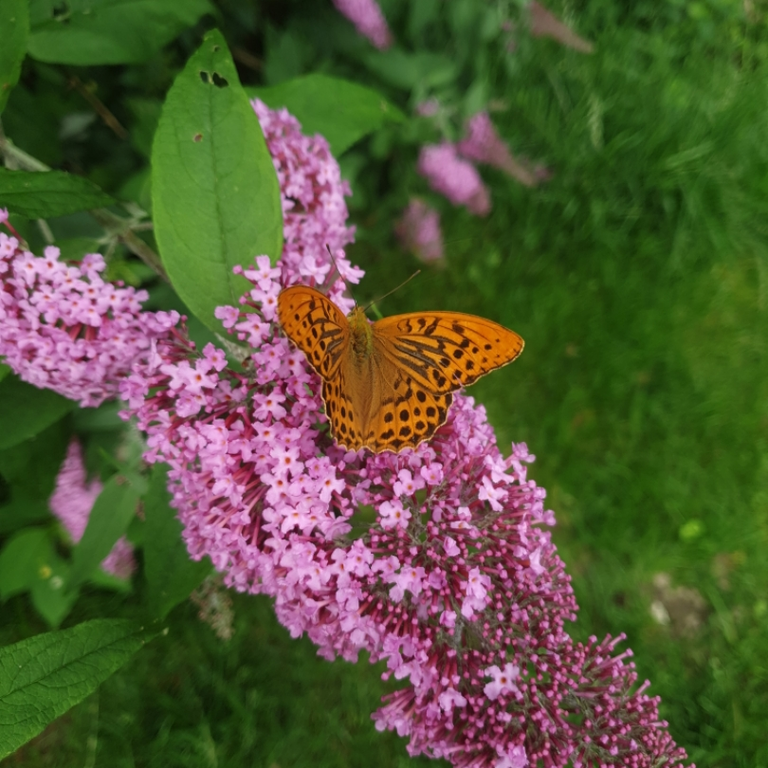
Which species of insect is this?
Argynnis paphia
